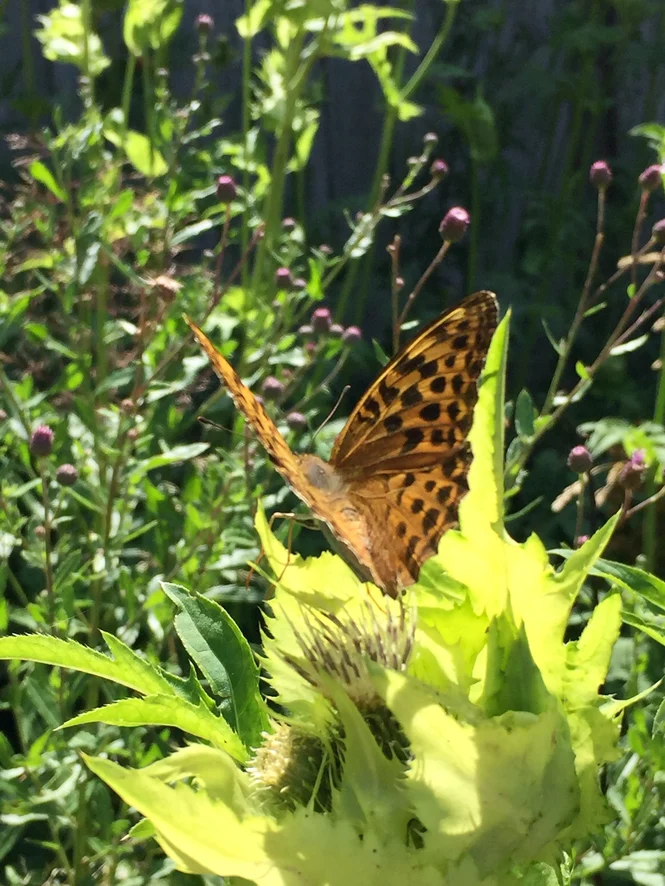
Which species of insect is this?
Argynnis paphia
